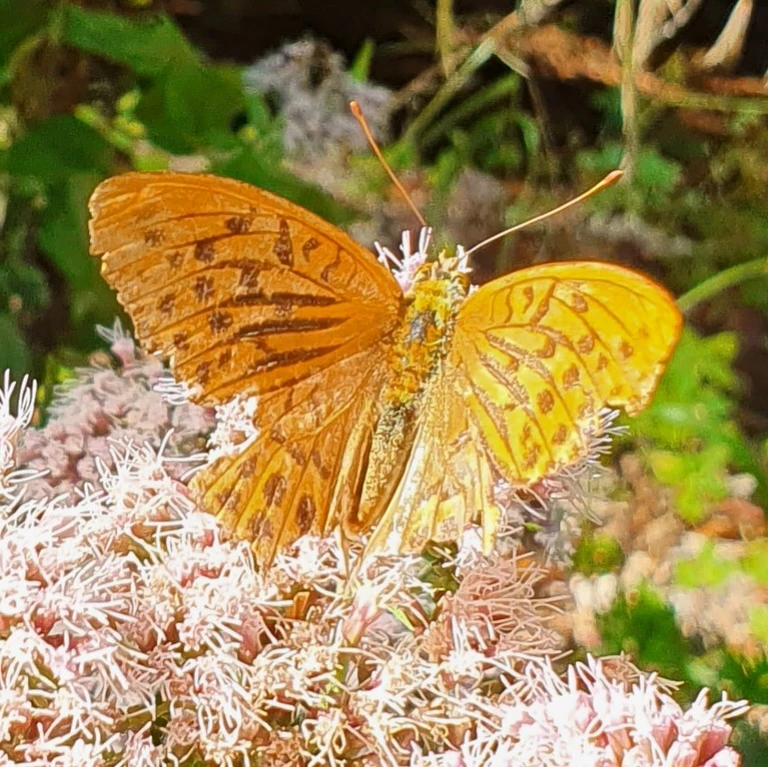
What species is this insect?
Argynnis paphia
